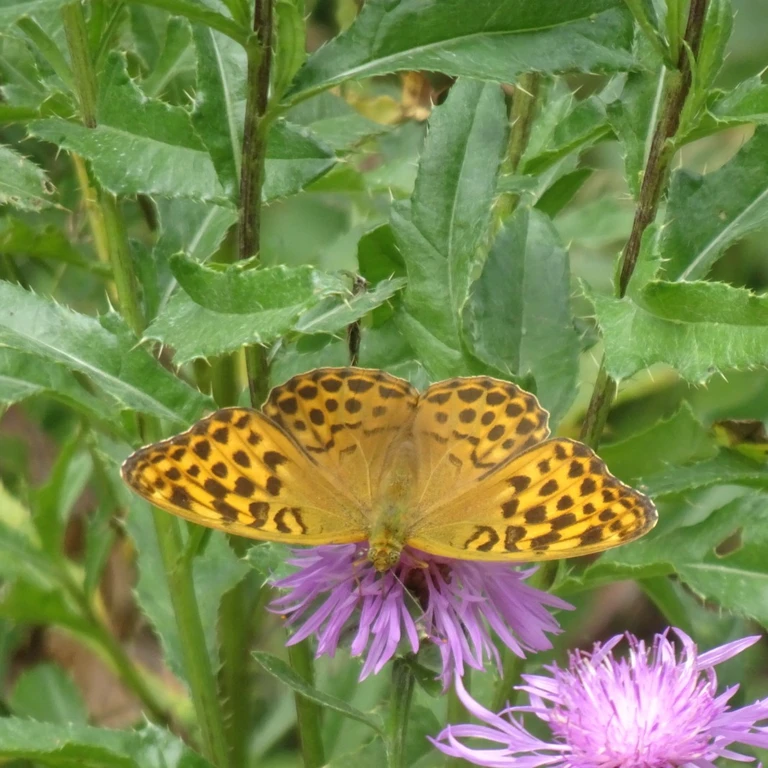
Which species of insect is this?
Argynnis paphia
